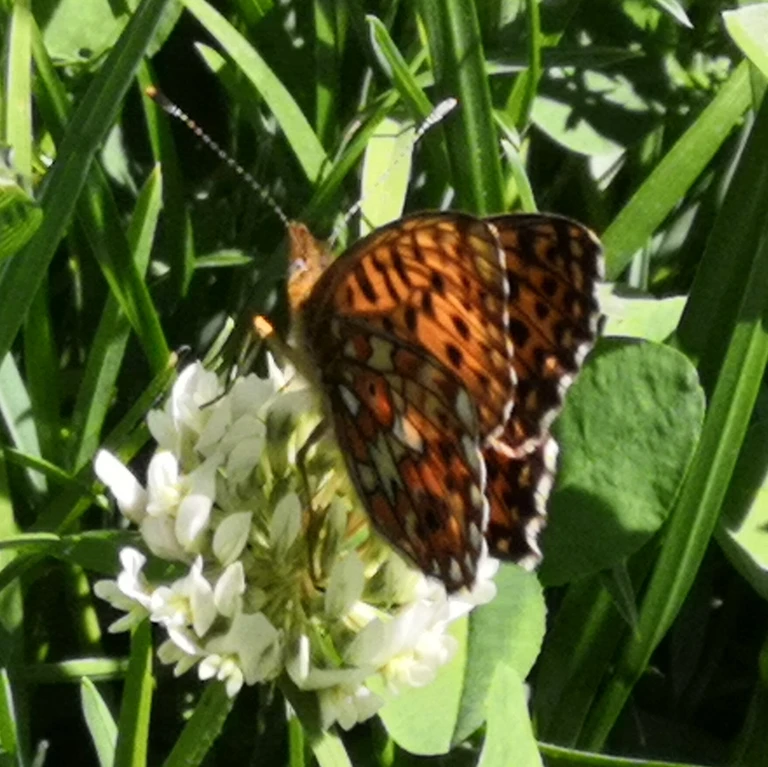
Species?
Boloria euphrosyne (also Clossiana euphrosyne)
